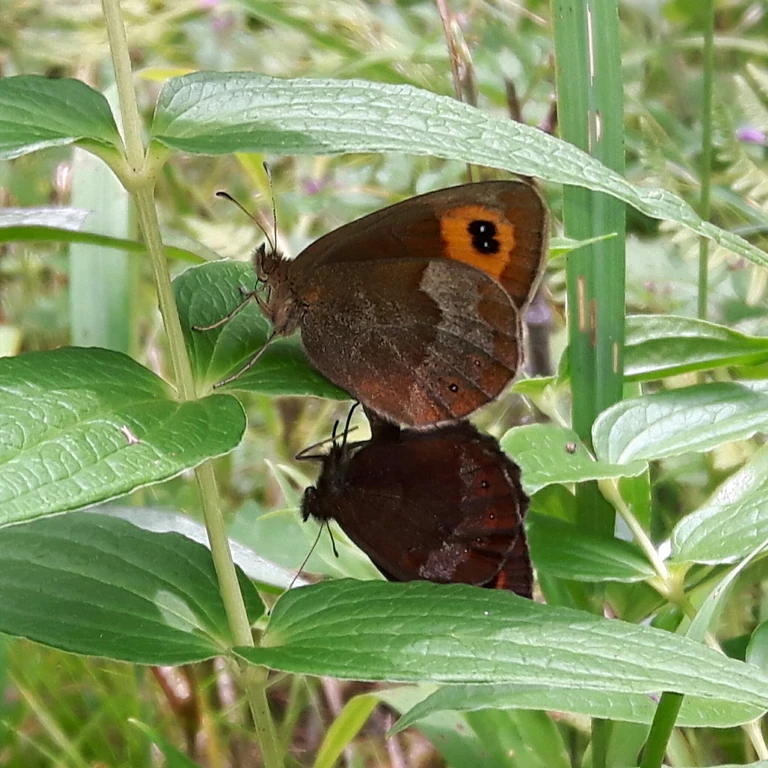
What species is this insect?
Erebia aethiops
